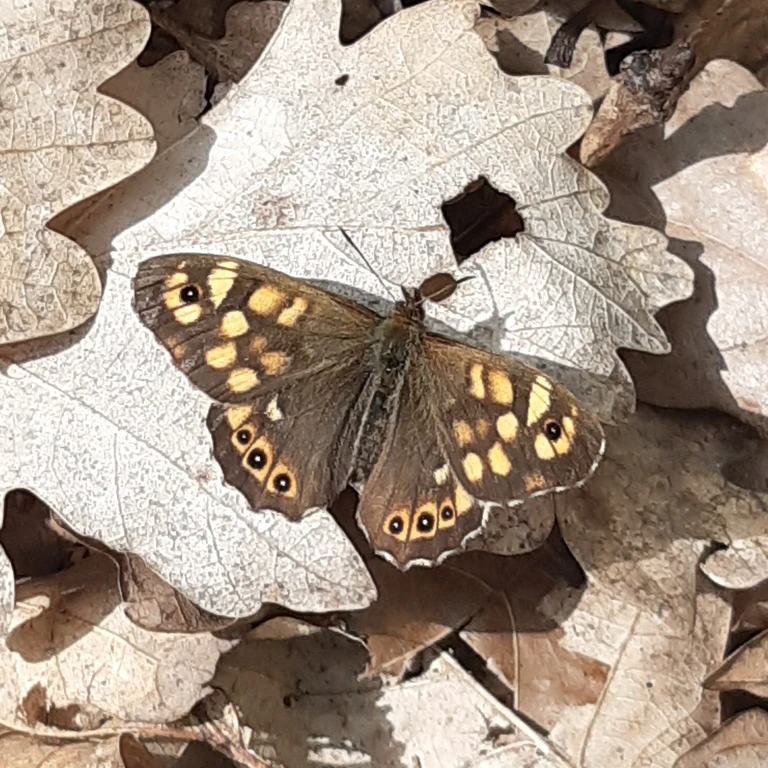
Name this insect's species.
Pararge aegeria
